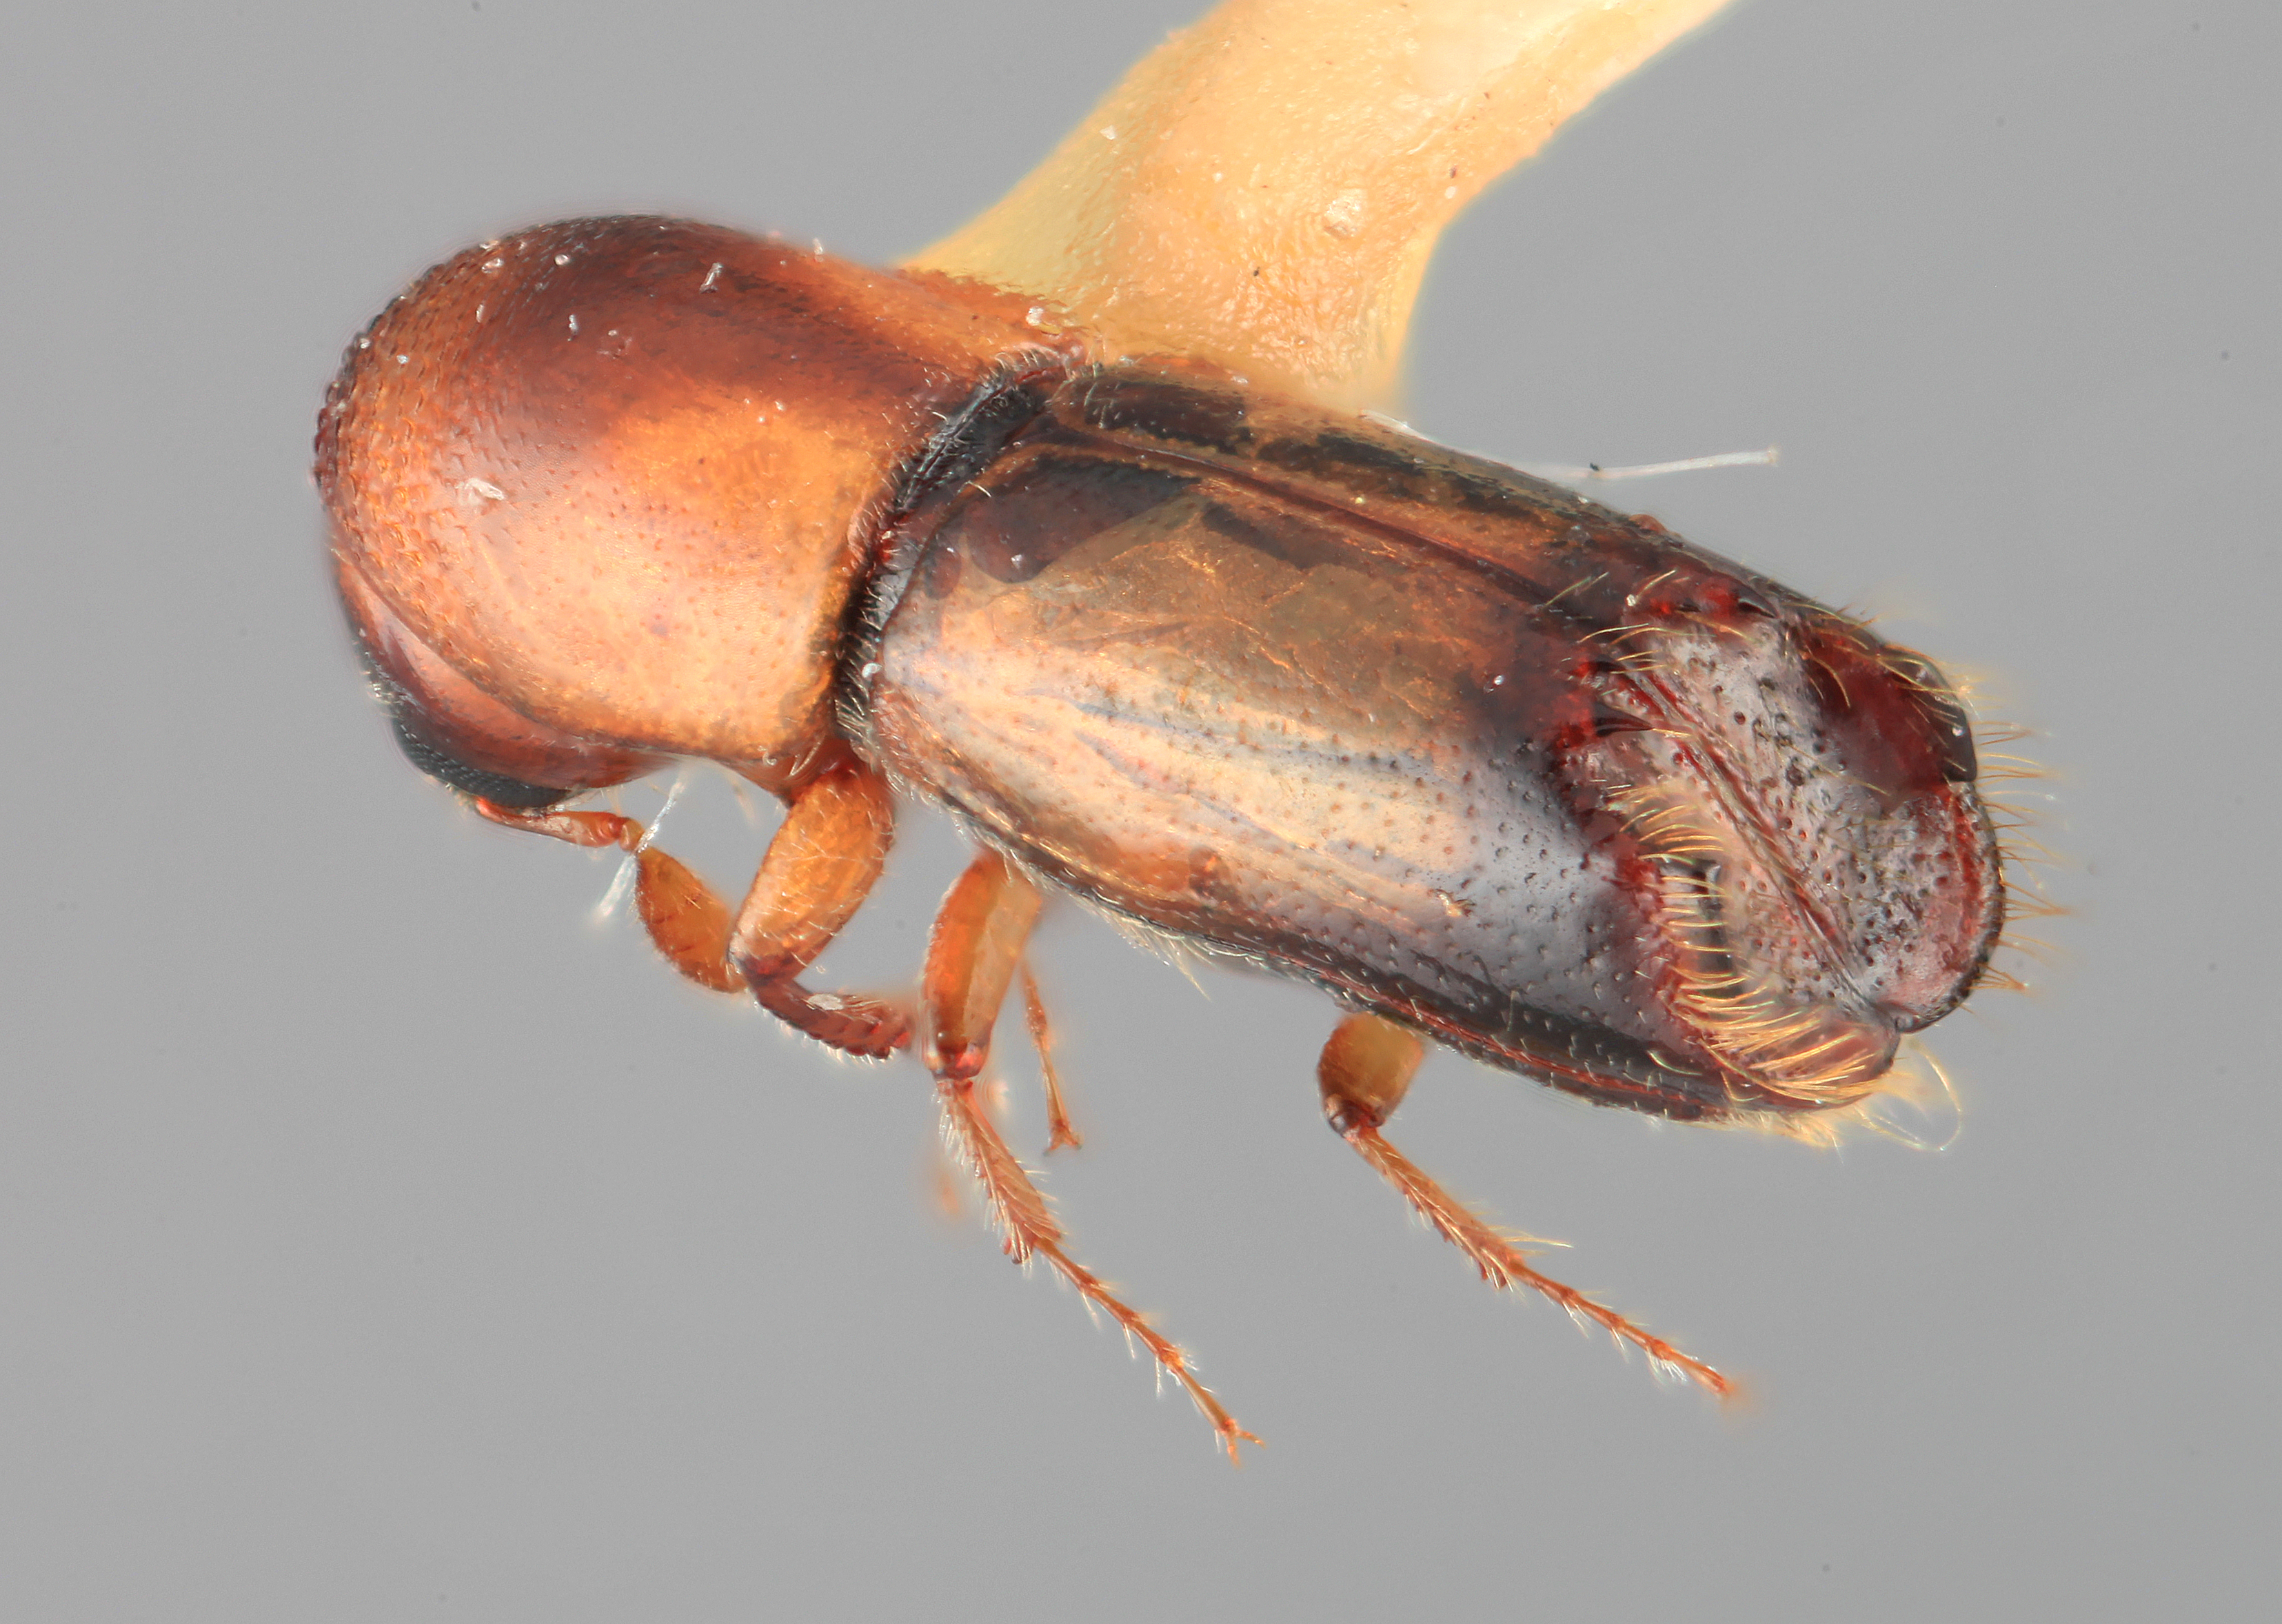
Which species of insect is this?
Monarthrum querneum
